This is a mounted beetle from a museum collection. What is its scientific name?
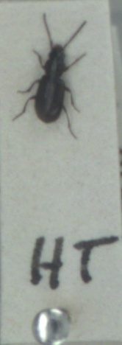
Acupalpus exiguus
